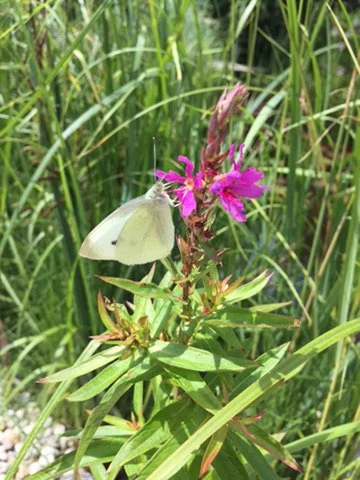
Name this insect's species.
Pieris rapae
